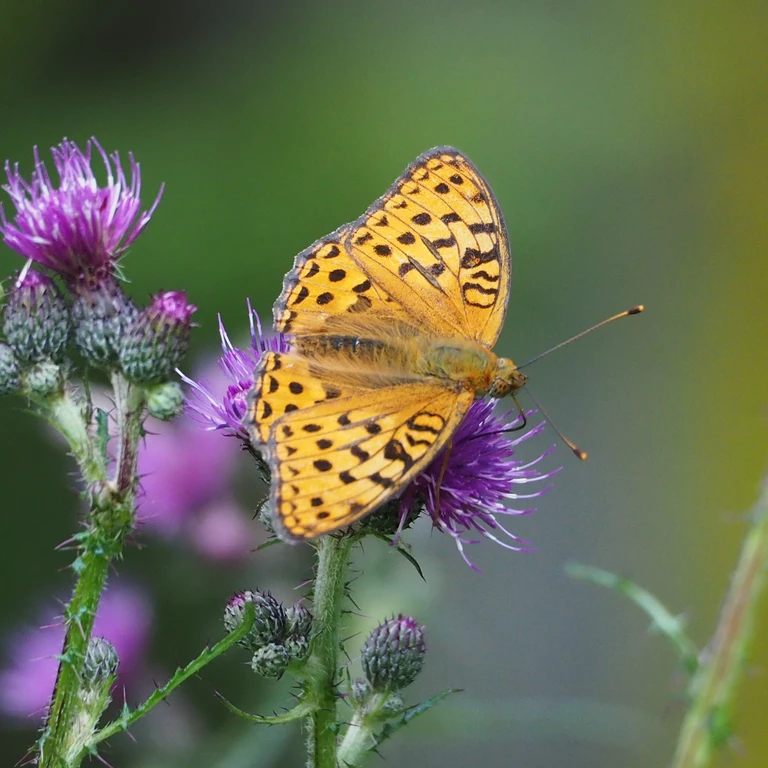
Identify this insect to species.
Fabriciana adippe
